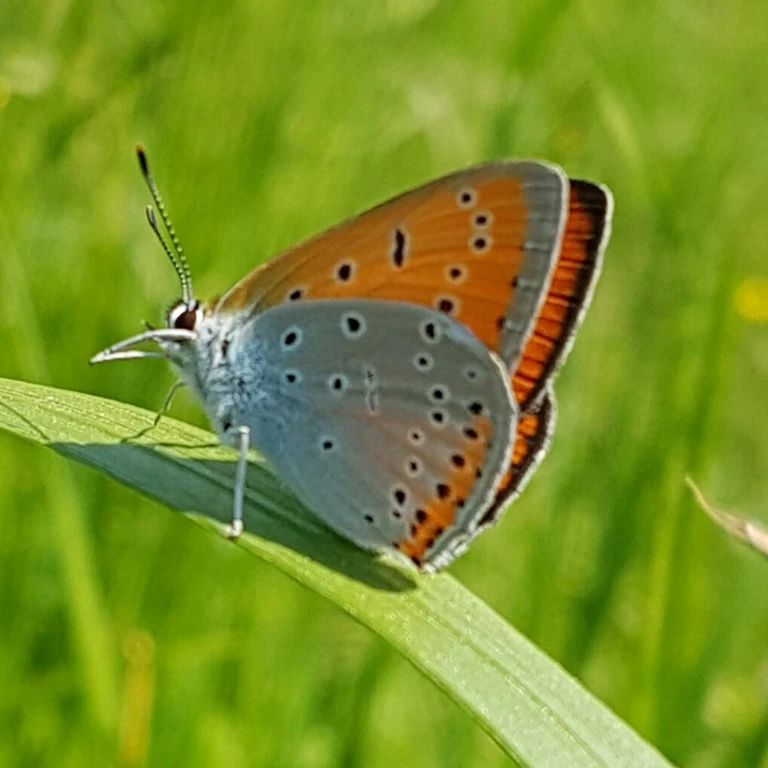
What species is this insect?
Lycaena dispar
